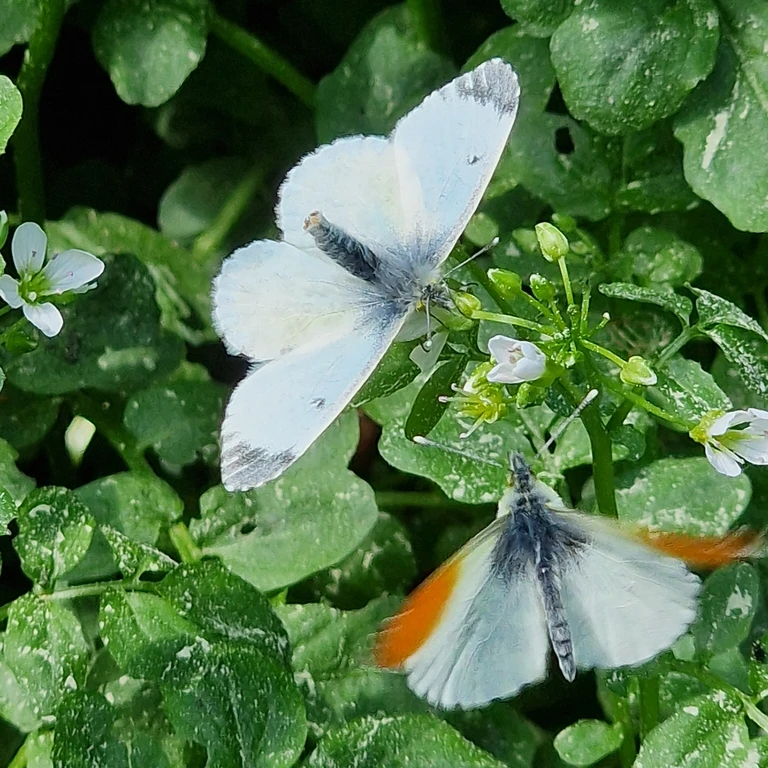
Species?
Anthocharis cardamines
